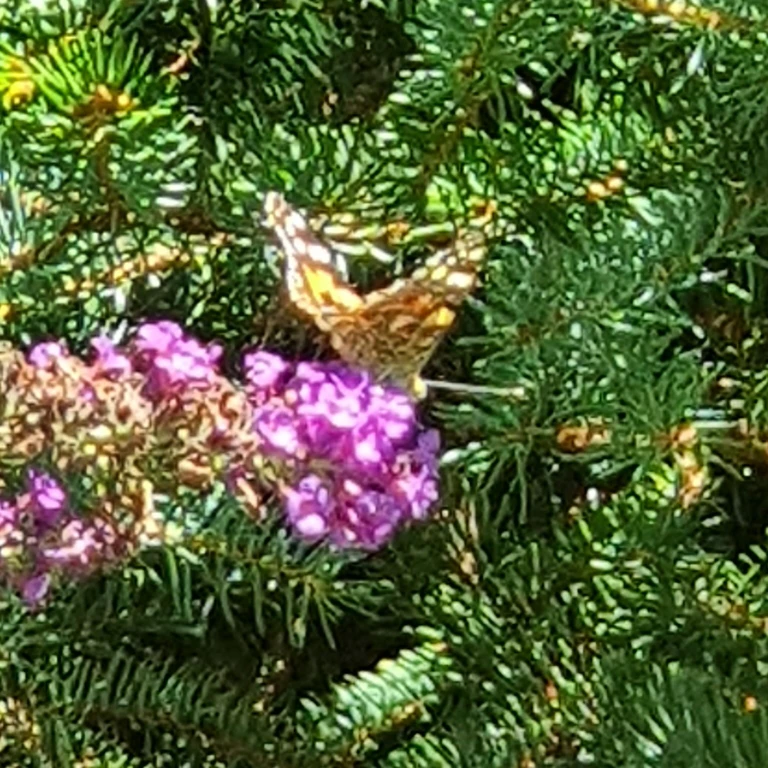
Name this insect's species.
Vanessa cardui
